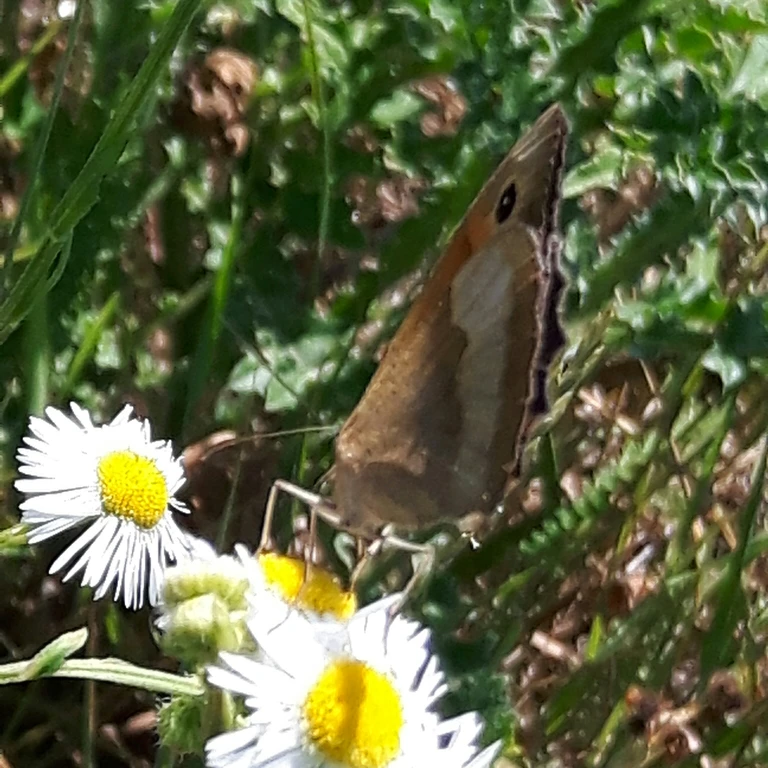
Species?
Maniola jurtina
